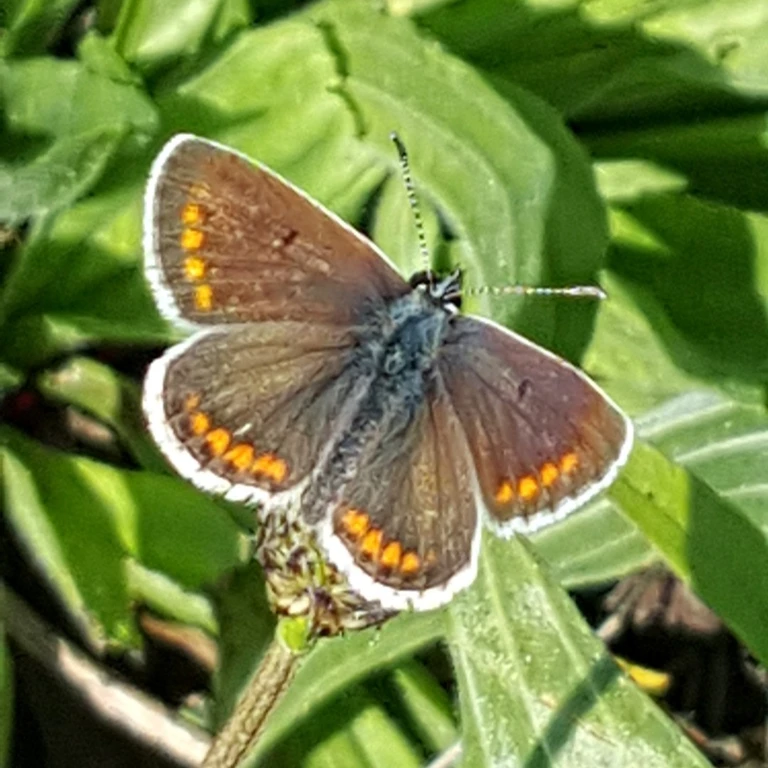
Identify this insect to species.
Aricia agestis/artaxerxes
